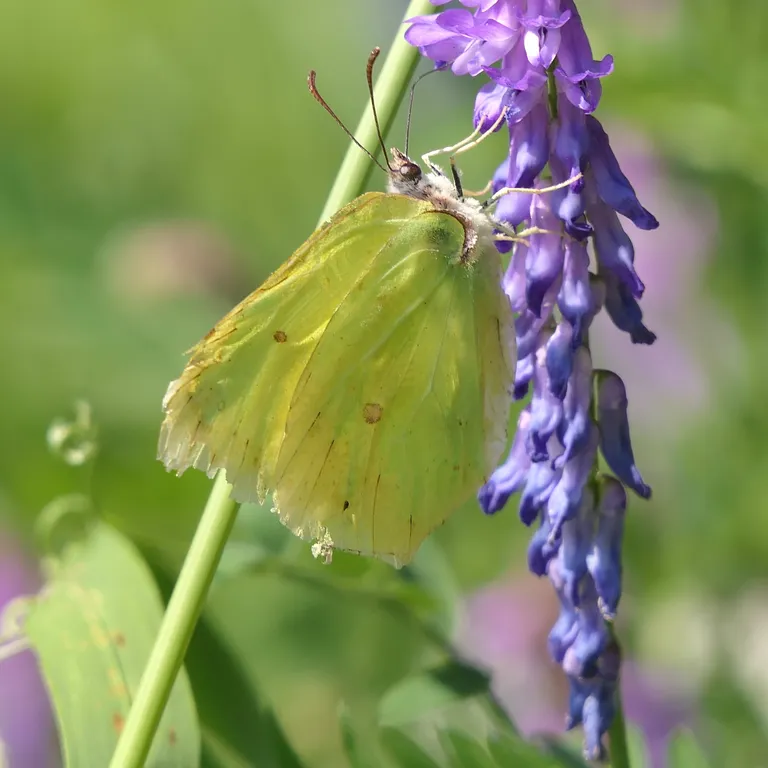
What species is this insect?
Gonepteryx rhamni
